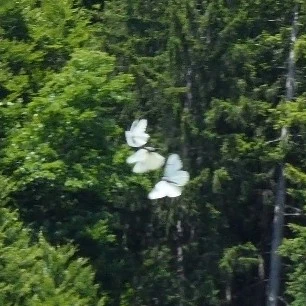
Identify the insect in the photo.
Aporia crataegi
